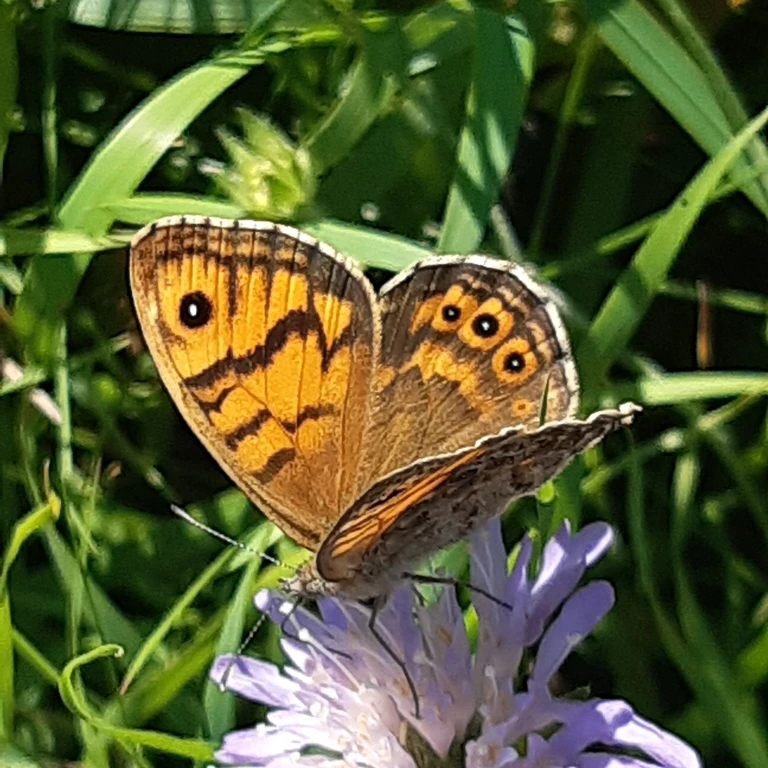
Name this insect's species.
Lasiommata megera (also Pararge megera)
